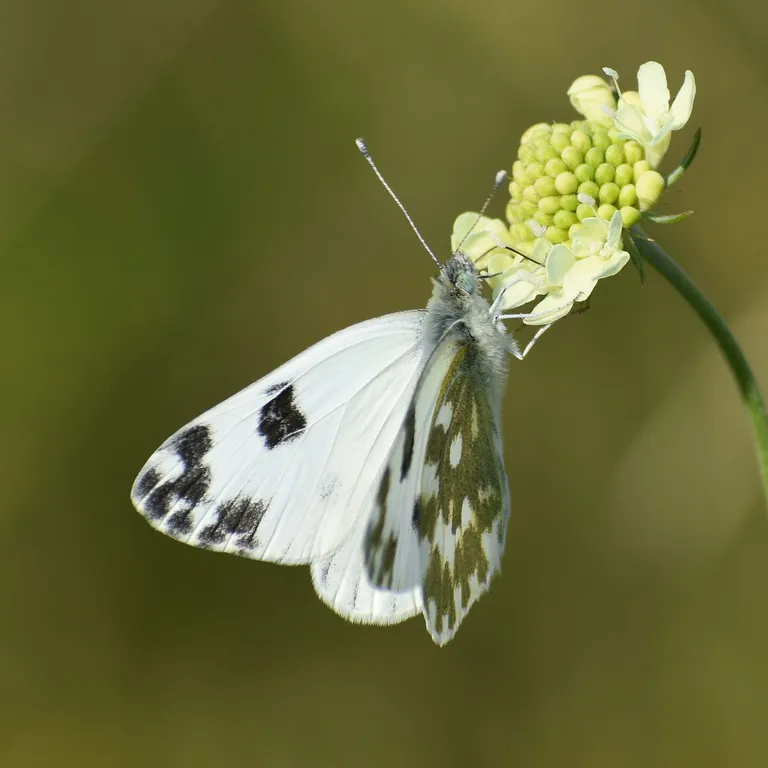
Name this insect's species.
Pontia edusa
